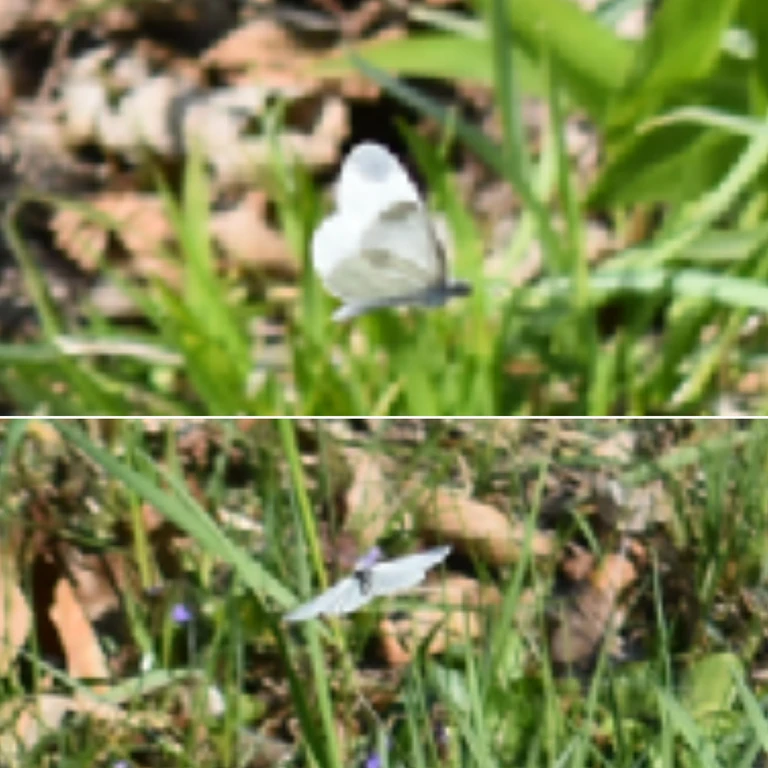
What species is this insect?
Leptidea sinapis/juvernica
